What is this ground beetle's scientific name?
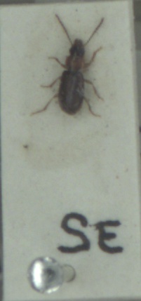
Acupalpus dubius
